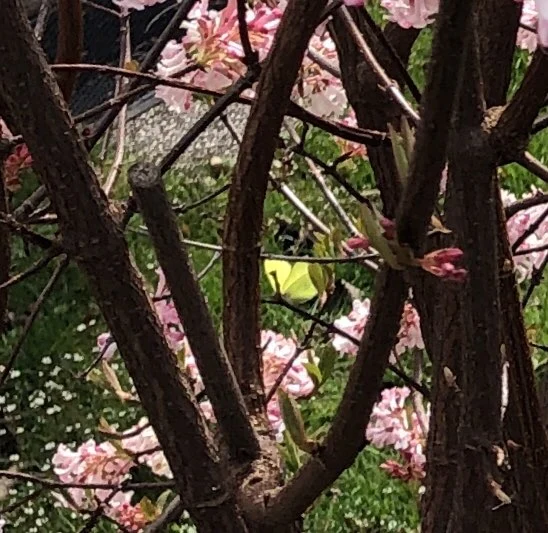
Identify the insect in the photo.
Gonepteryx rhamni
